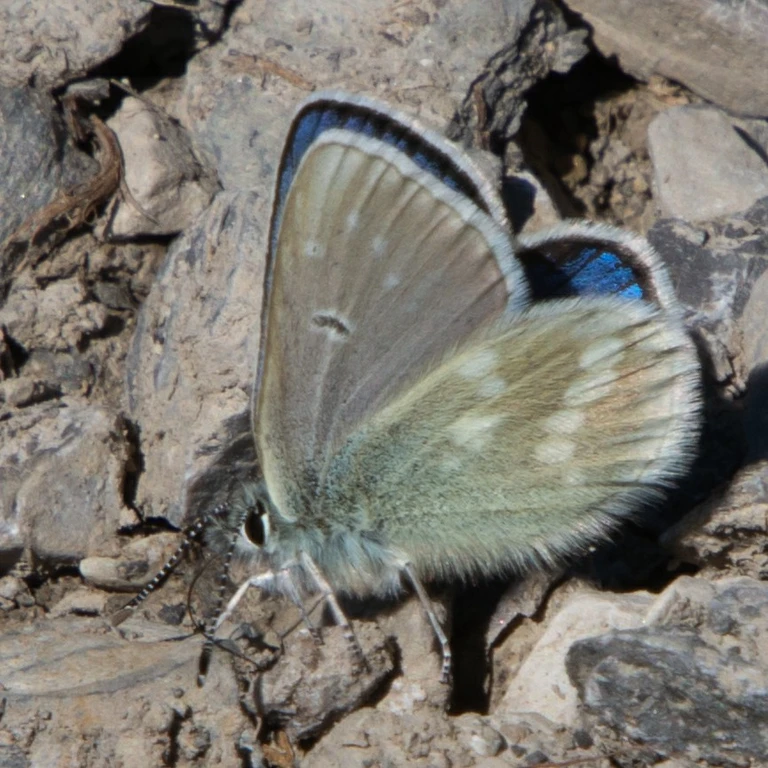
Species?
Agriades orbitulus (also Albulina orbitulus)
